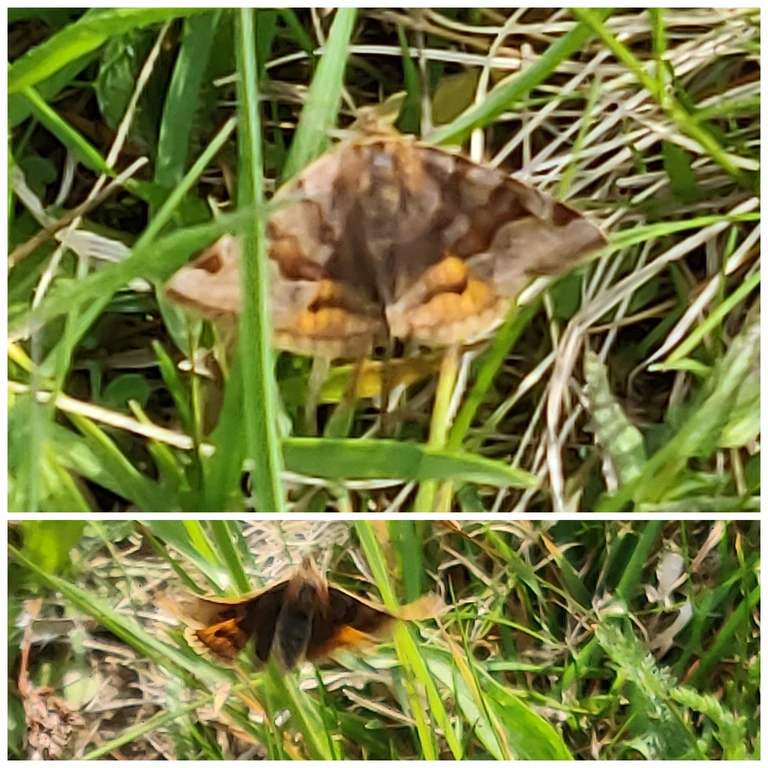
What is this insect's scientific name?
Euclidia glyphica
